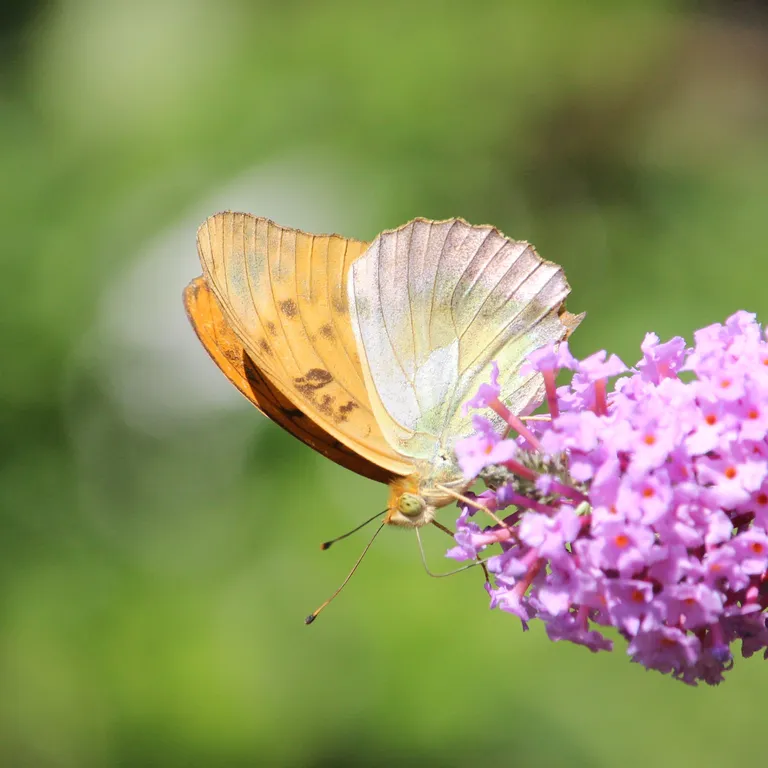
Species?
Argynnis paphia
